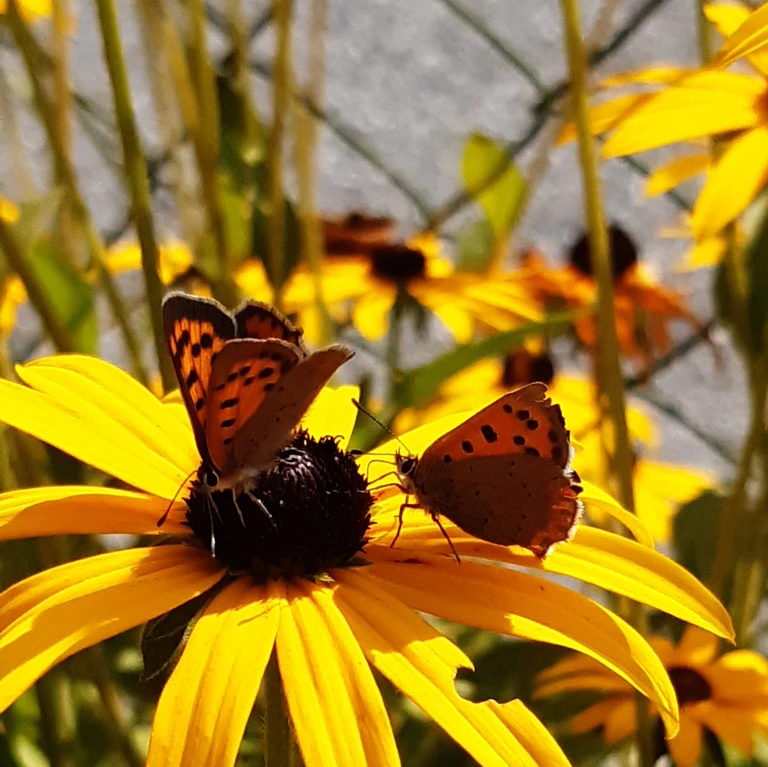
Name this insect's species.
Lycaena phlaeas
